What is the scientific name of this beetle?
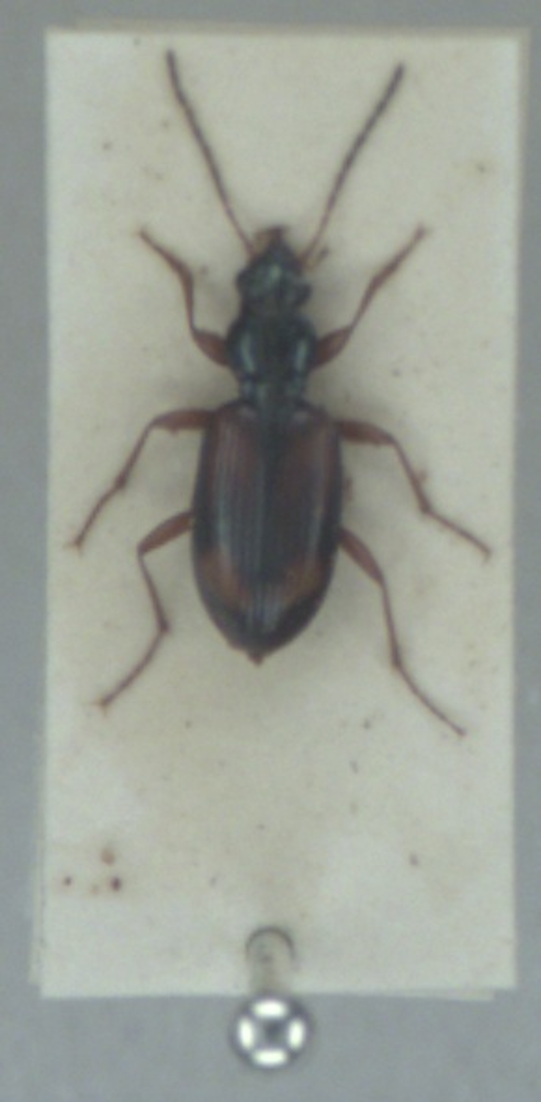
Bembidion fluviatile
